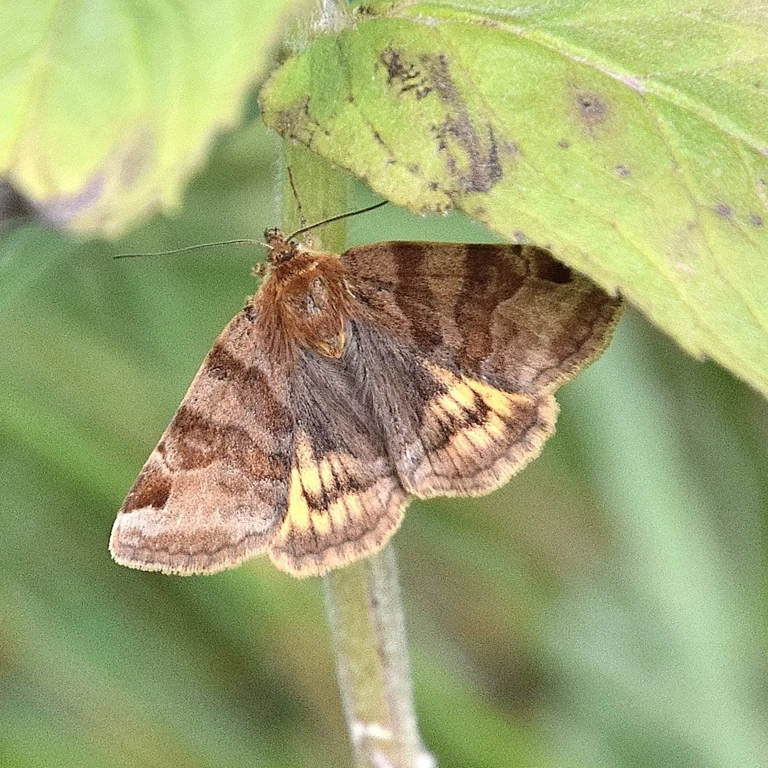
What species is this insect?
Euclidia glyphica
